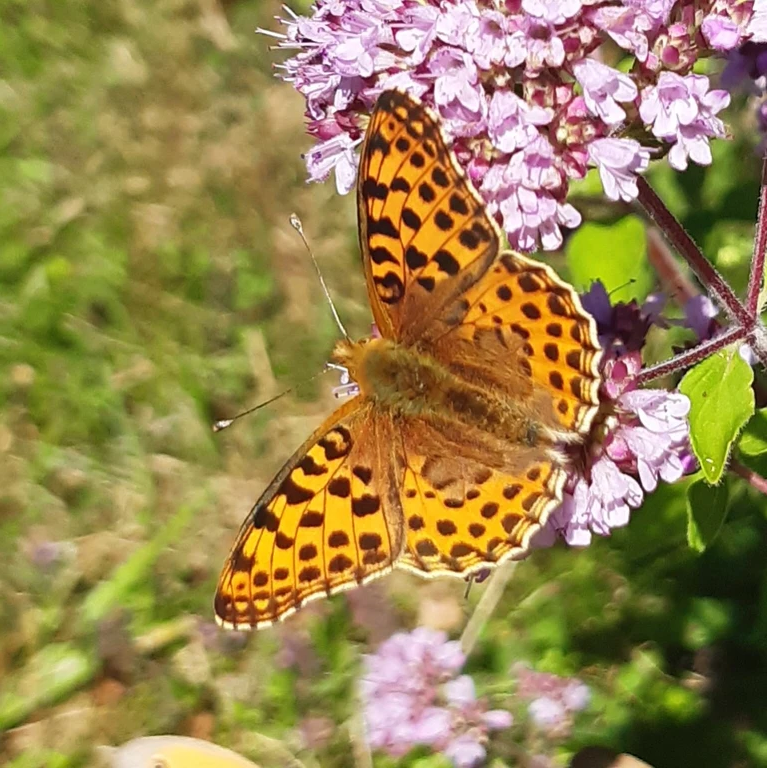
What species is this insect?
Issoria lathonia
